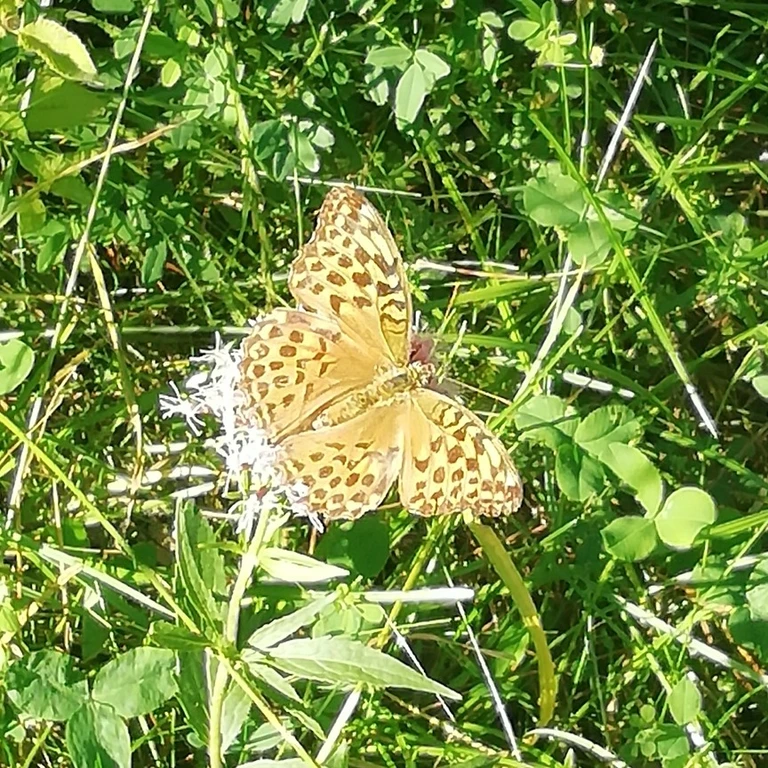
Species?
Argynnis paphia
